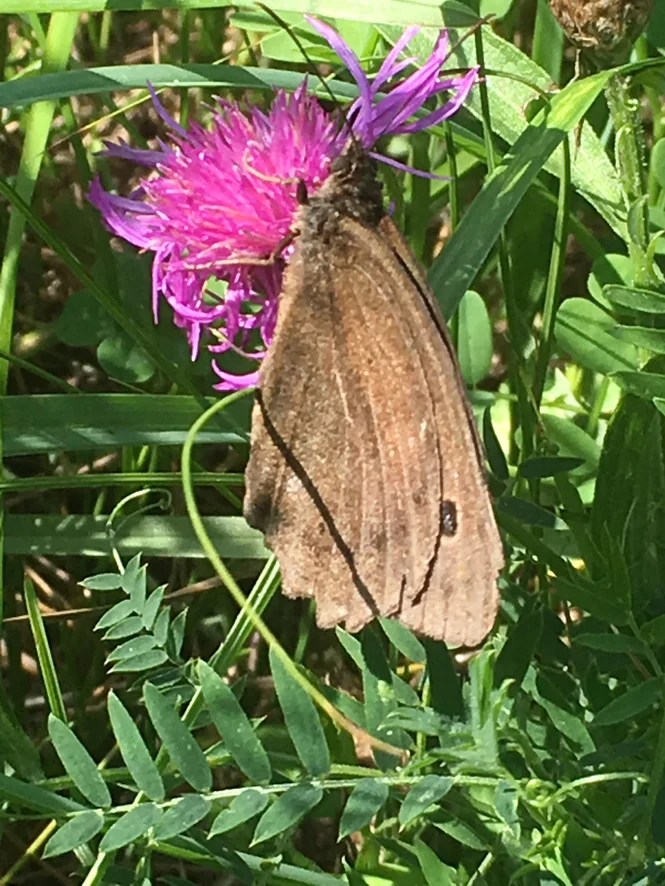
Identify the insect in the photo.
Minois dryas
